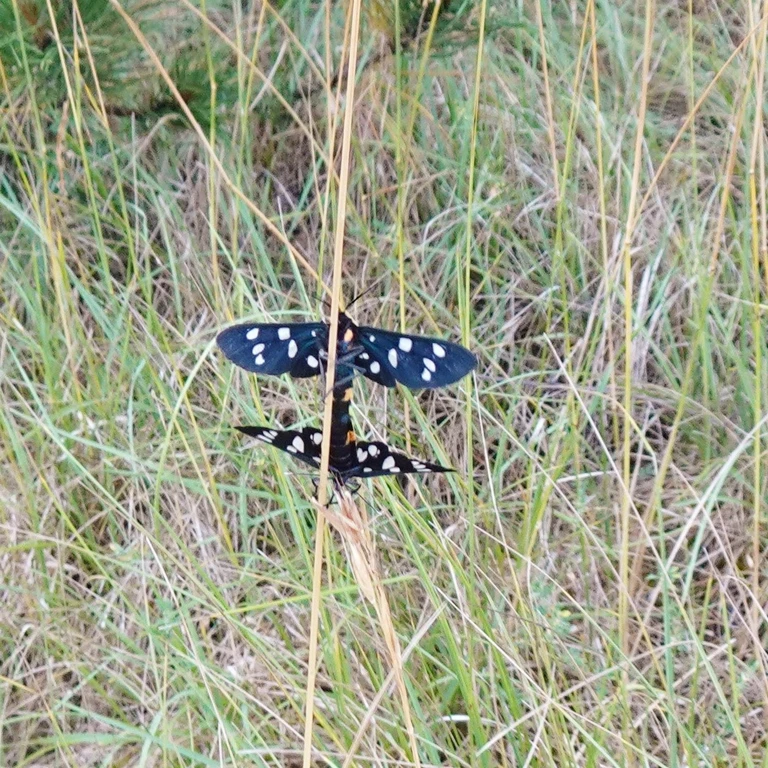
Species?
Amata phegea
